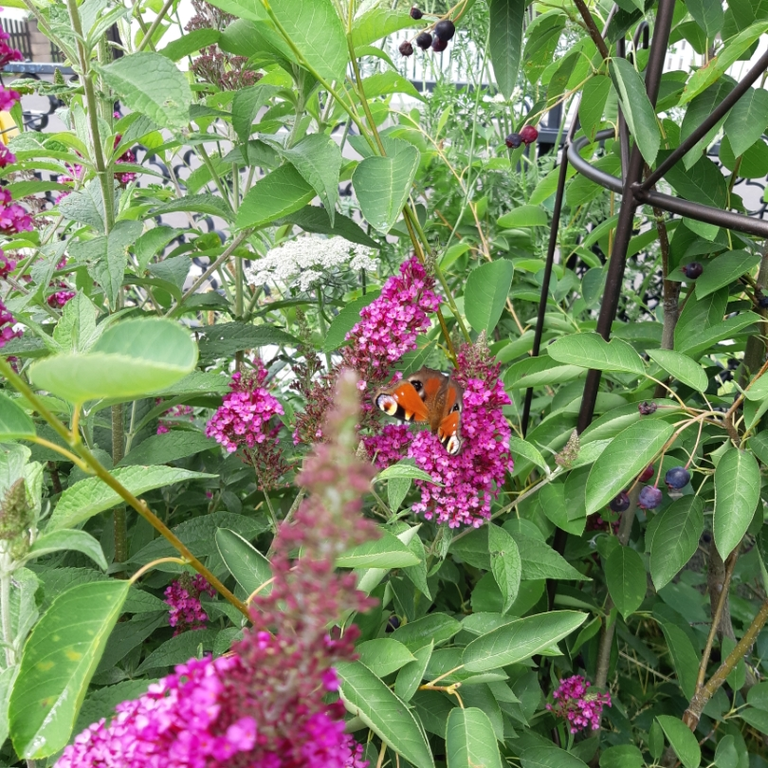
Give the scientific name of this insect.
Aglais io
